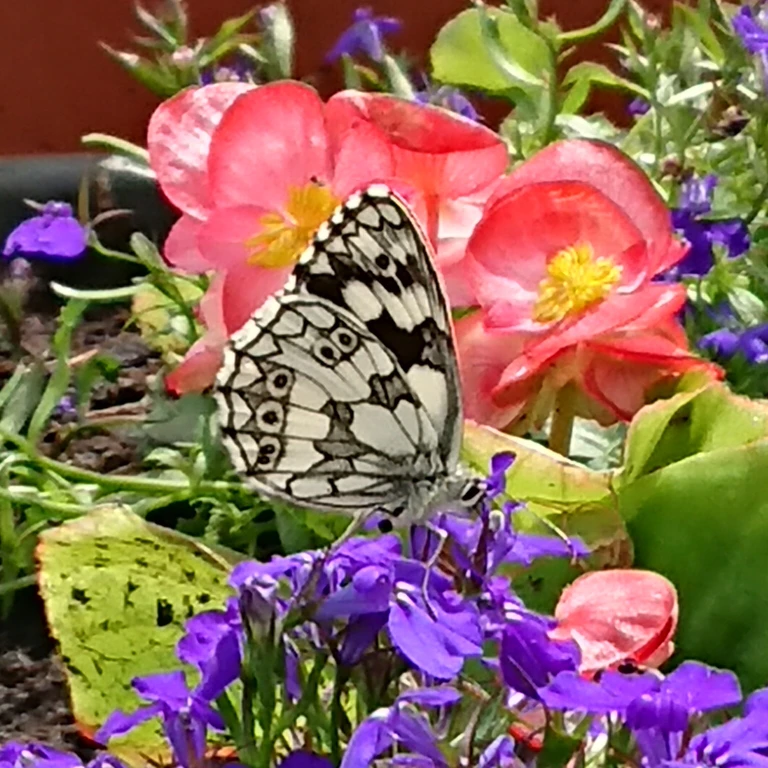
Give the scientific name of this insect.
Melanargia galathea
